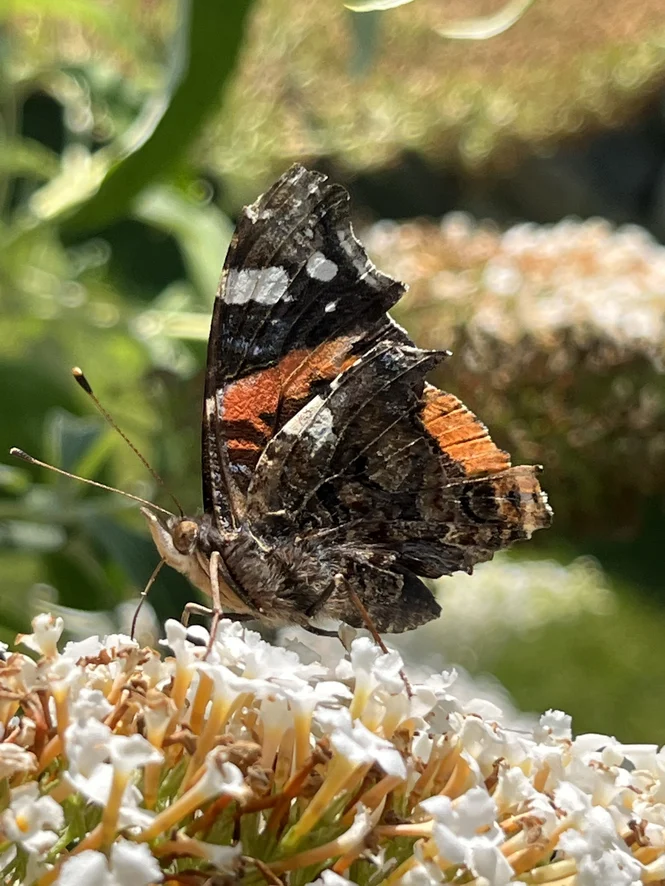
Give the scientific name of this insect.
Vanessa atalanta
